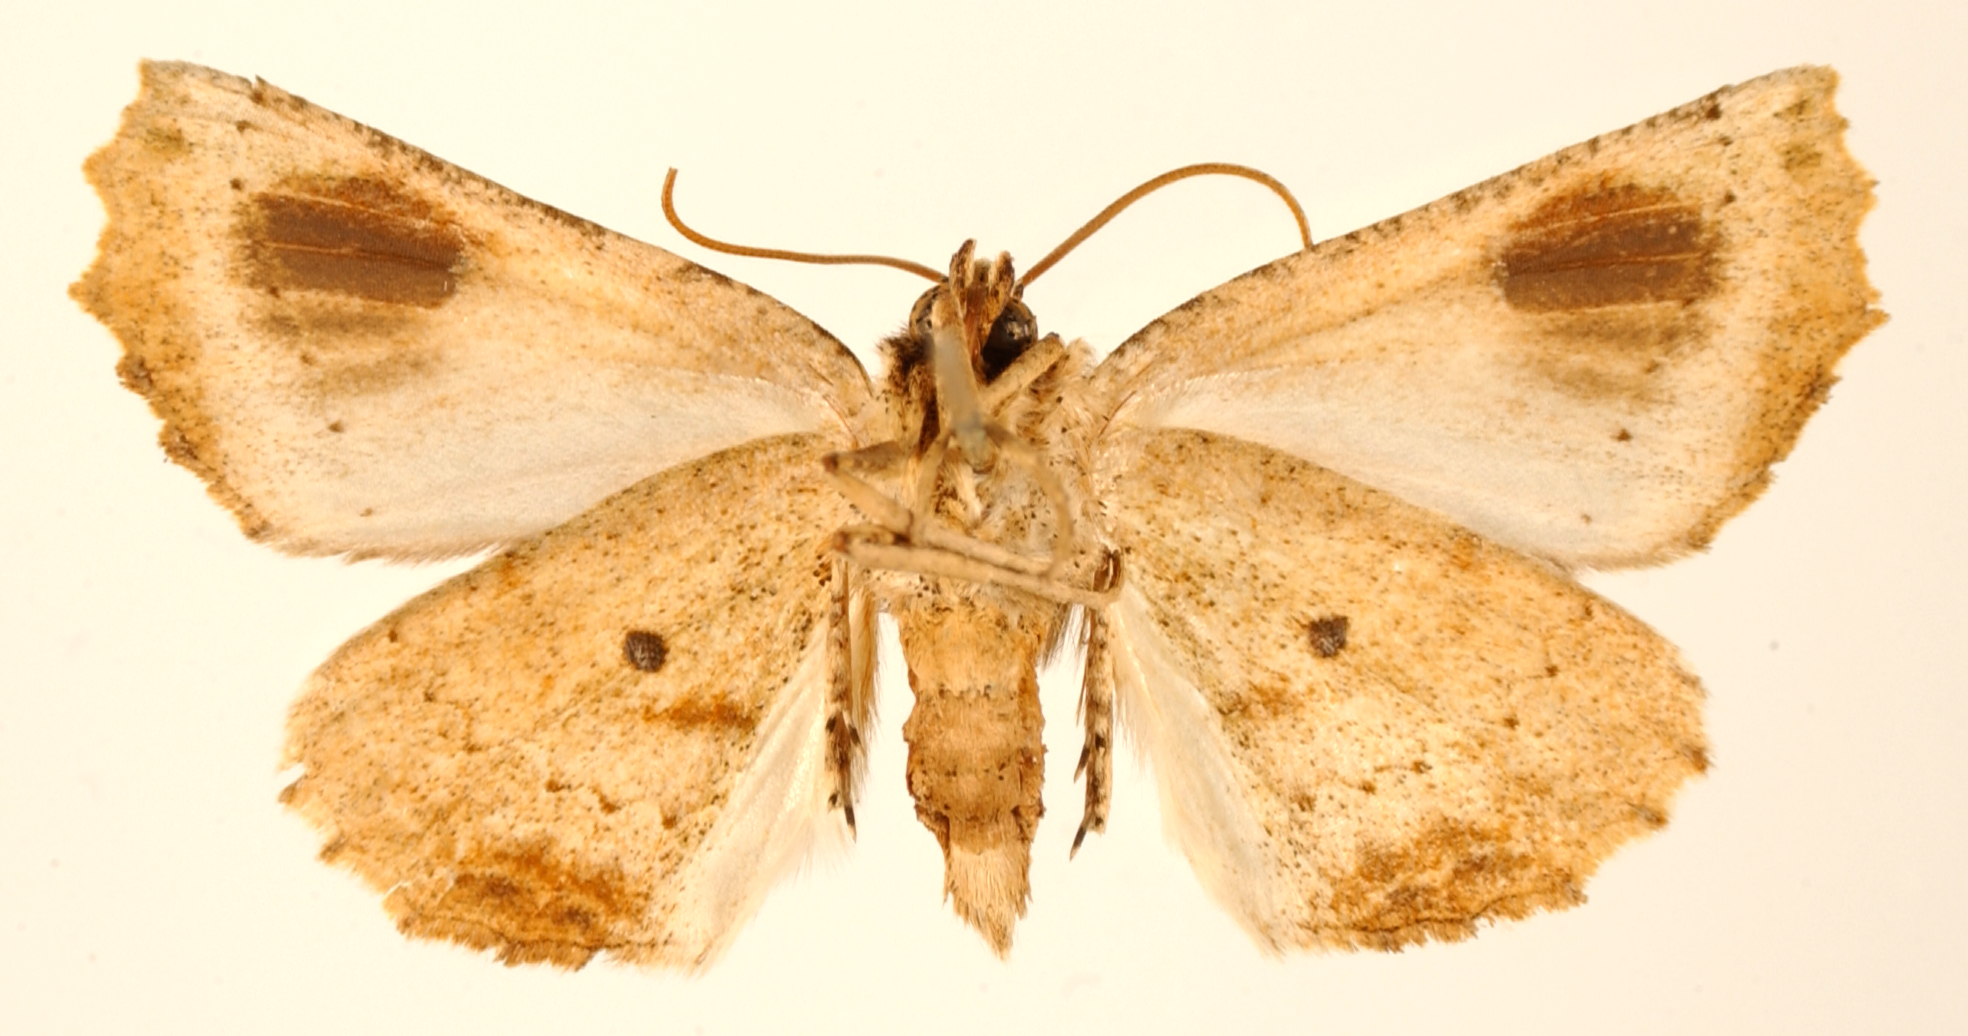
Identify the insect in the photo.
Cnephora subochrea
